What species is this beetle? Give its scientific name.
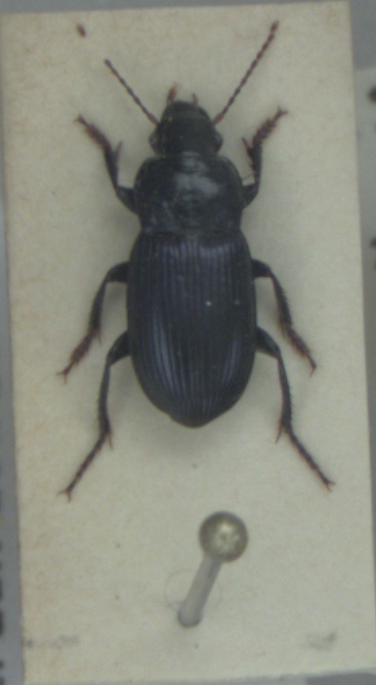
Harpalus rufipalpis
